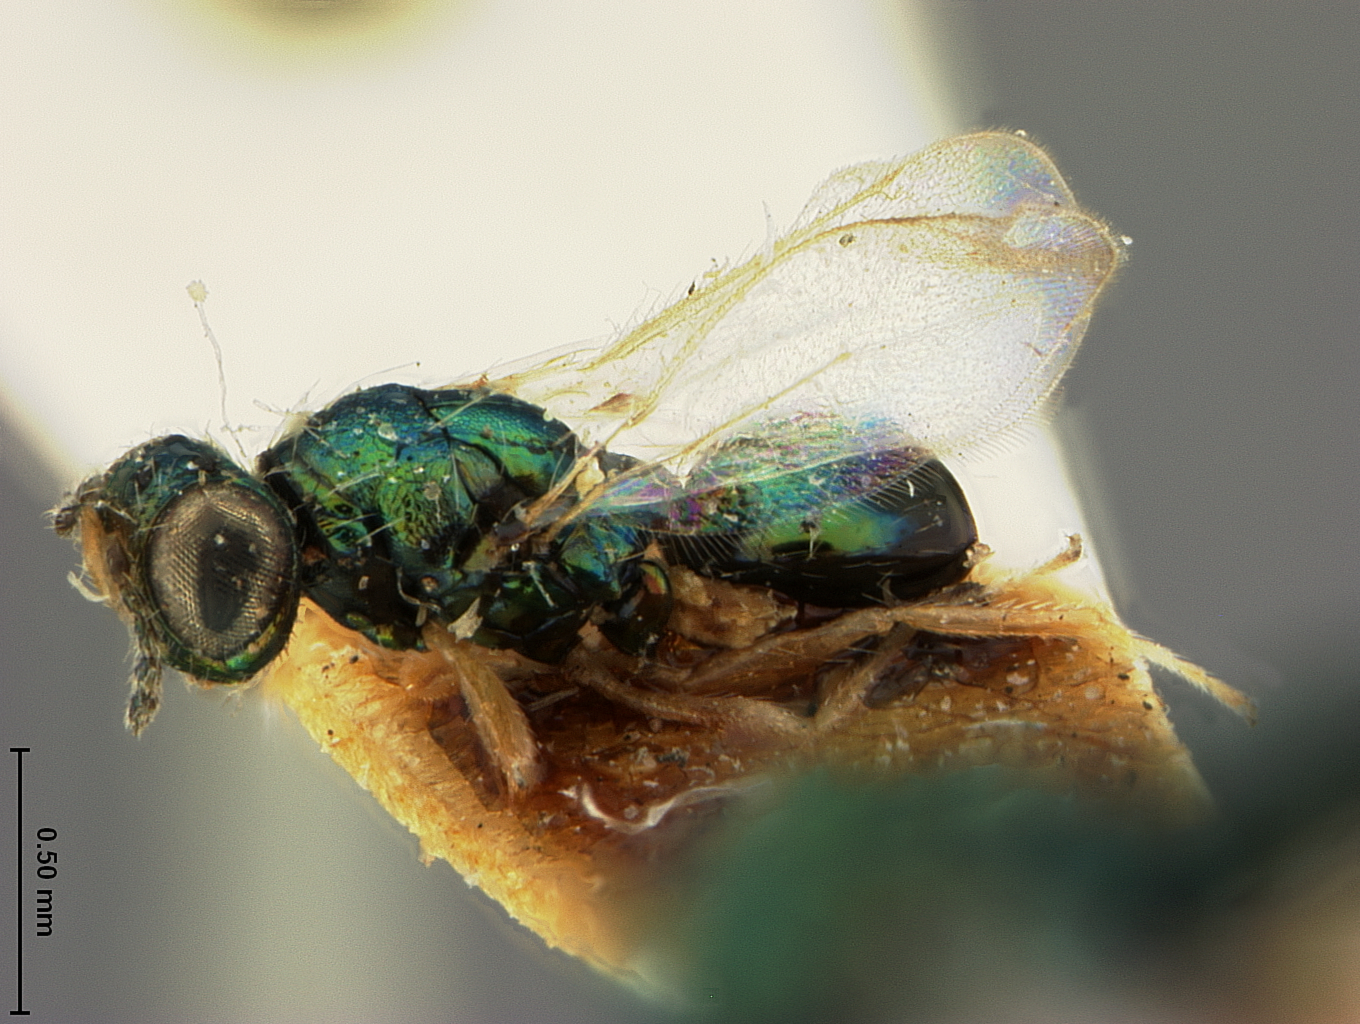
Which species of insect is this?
Holcopelte productus
